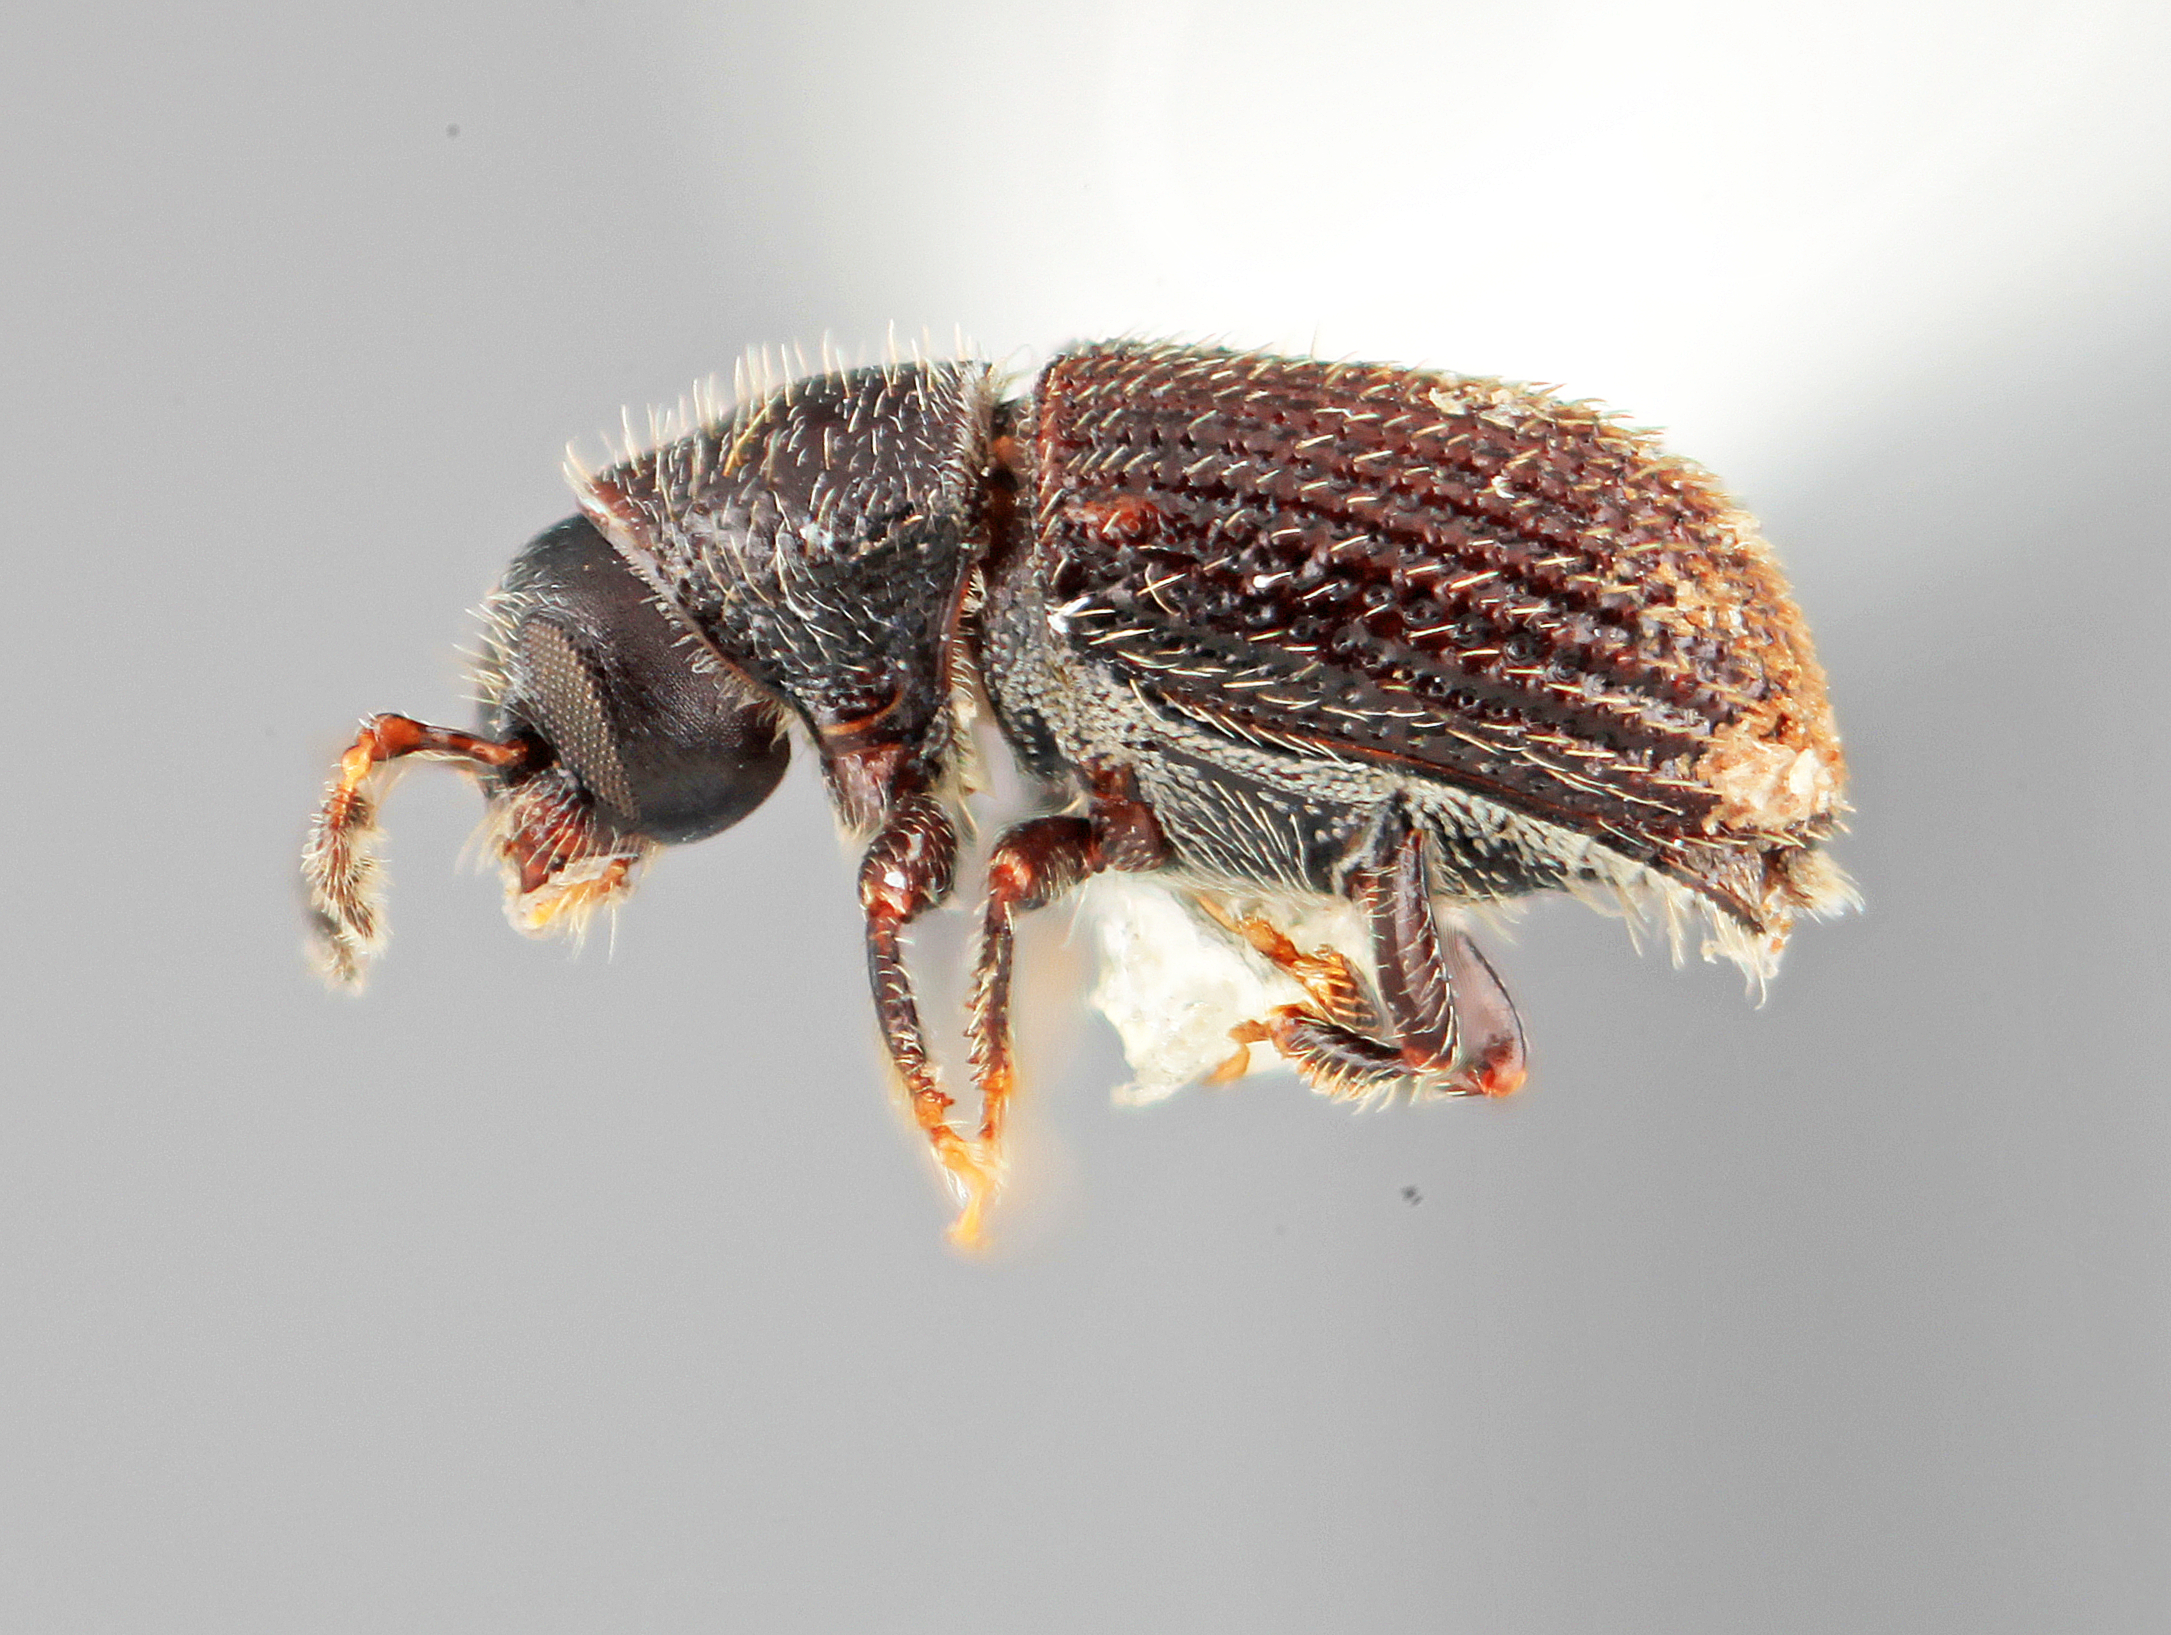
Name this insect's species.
Phloeotribus levis
